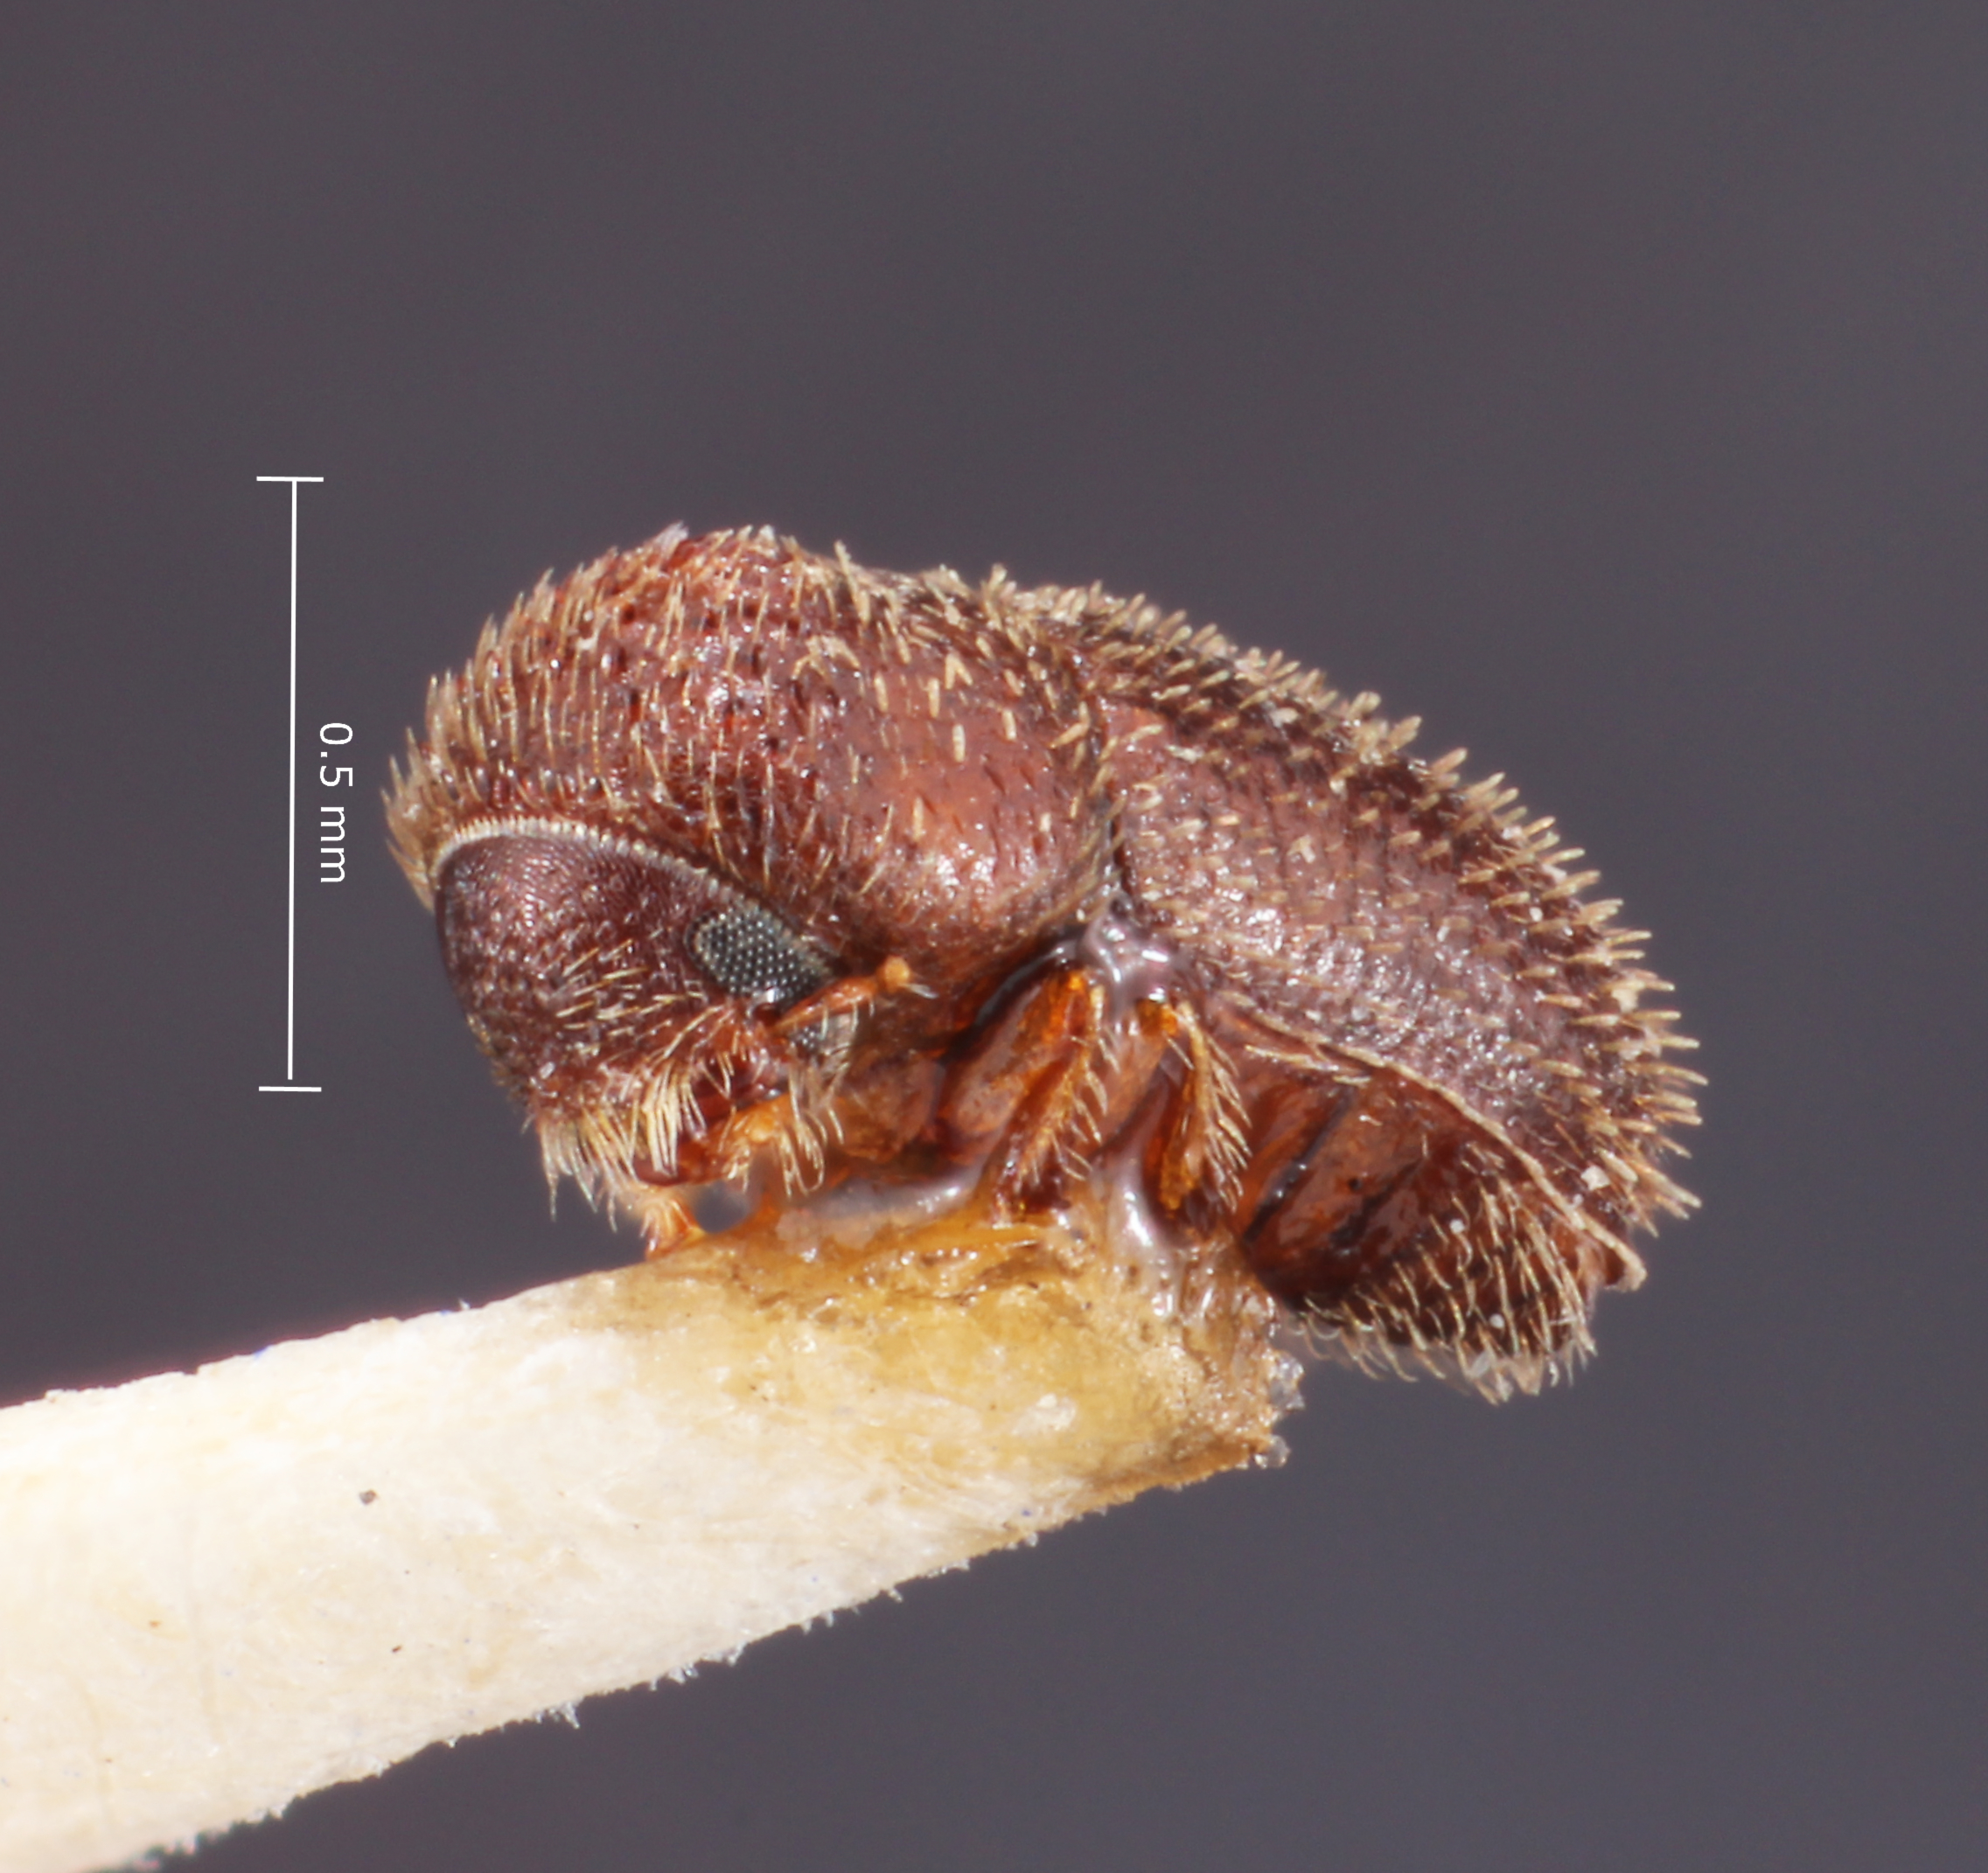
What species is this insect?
Hypothenemus ceibae
